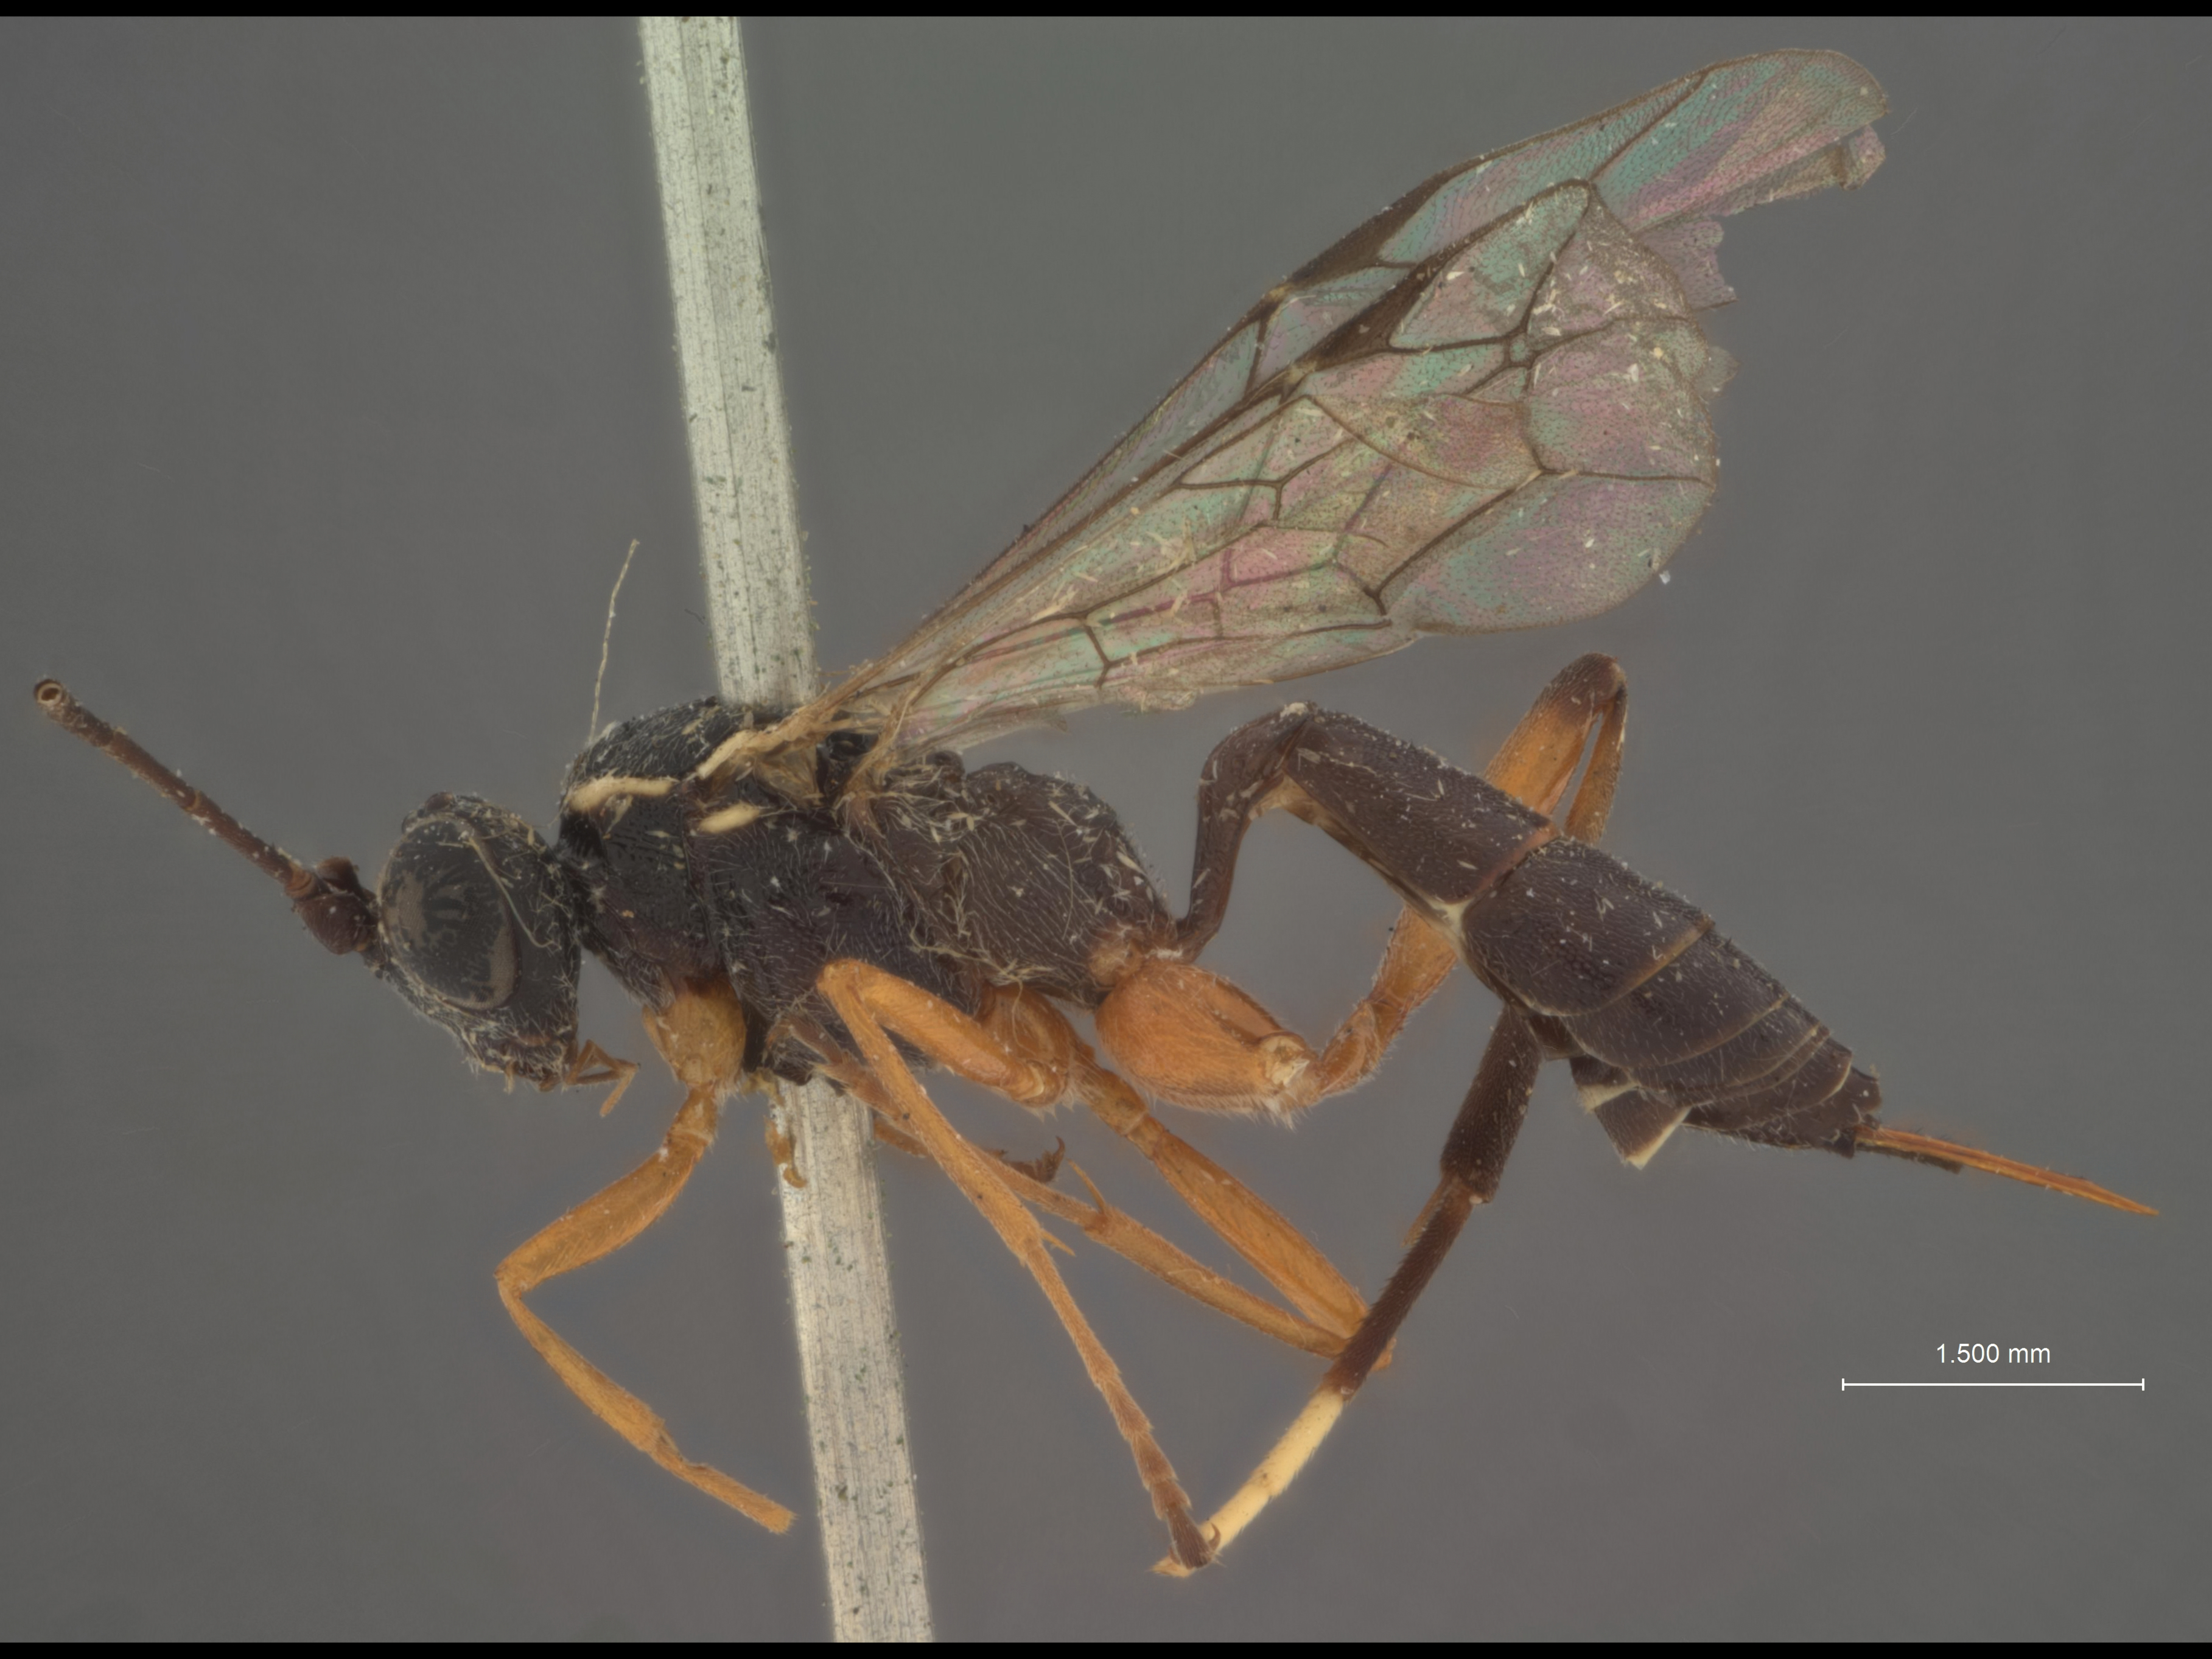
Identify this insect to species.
Listrognathus agnatus
